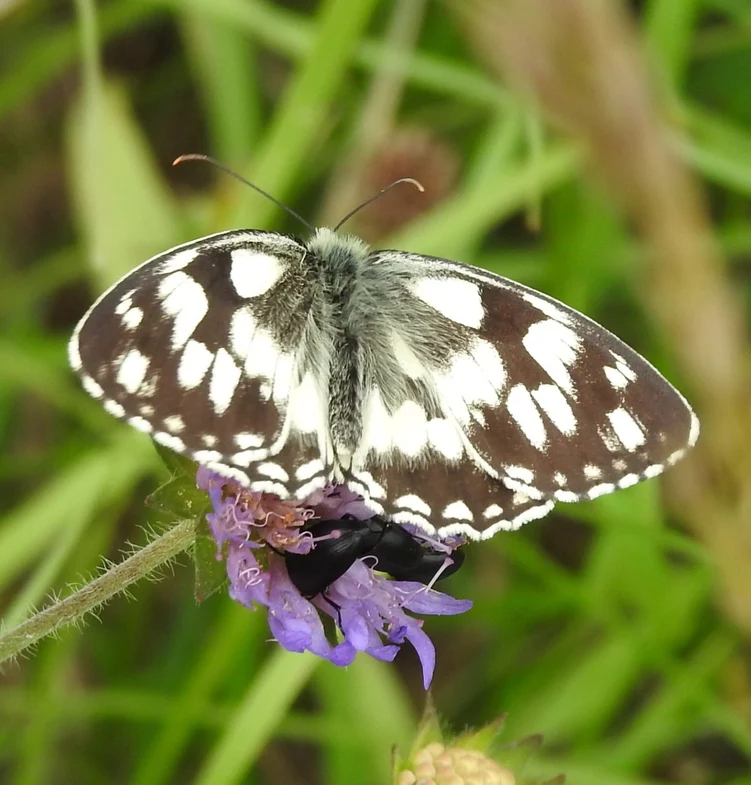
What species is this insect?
Melanargia galathea
